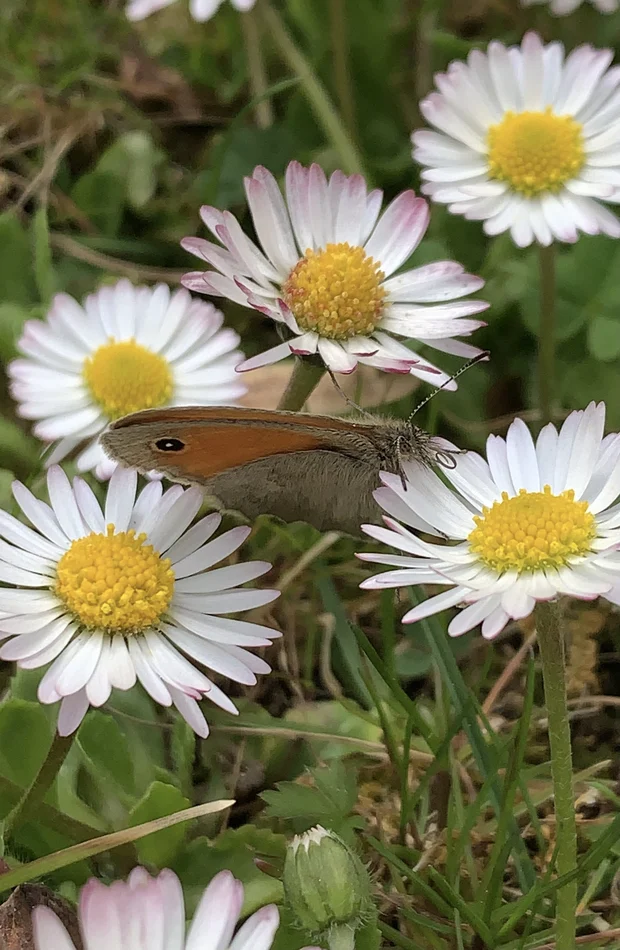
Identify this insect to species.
Coenonympha pamphilus
